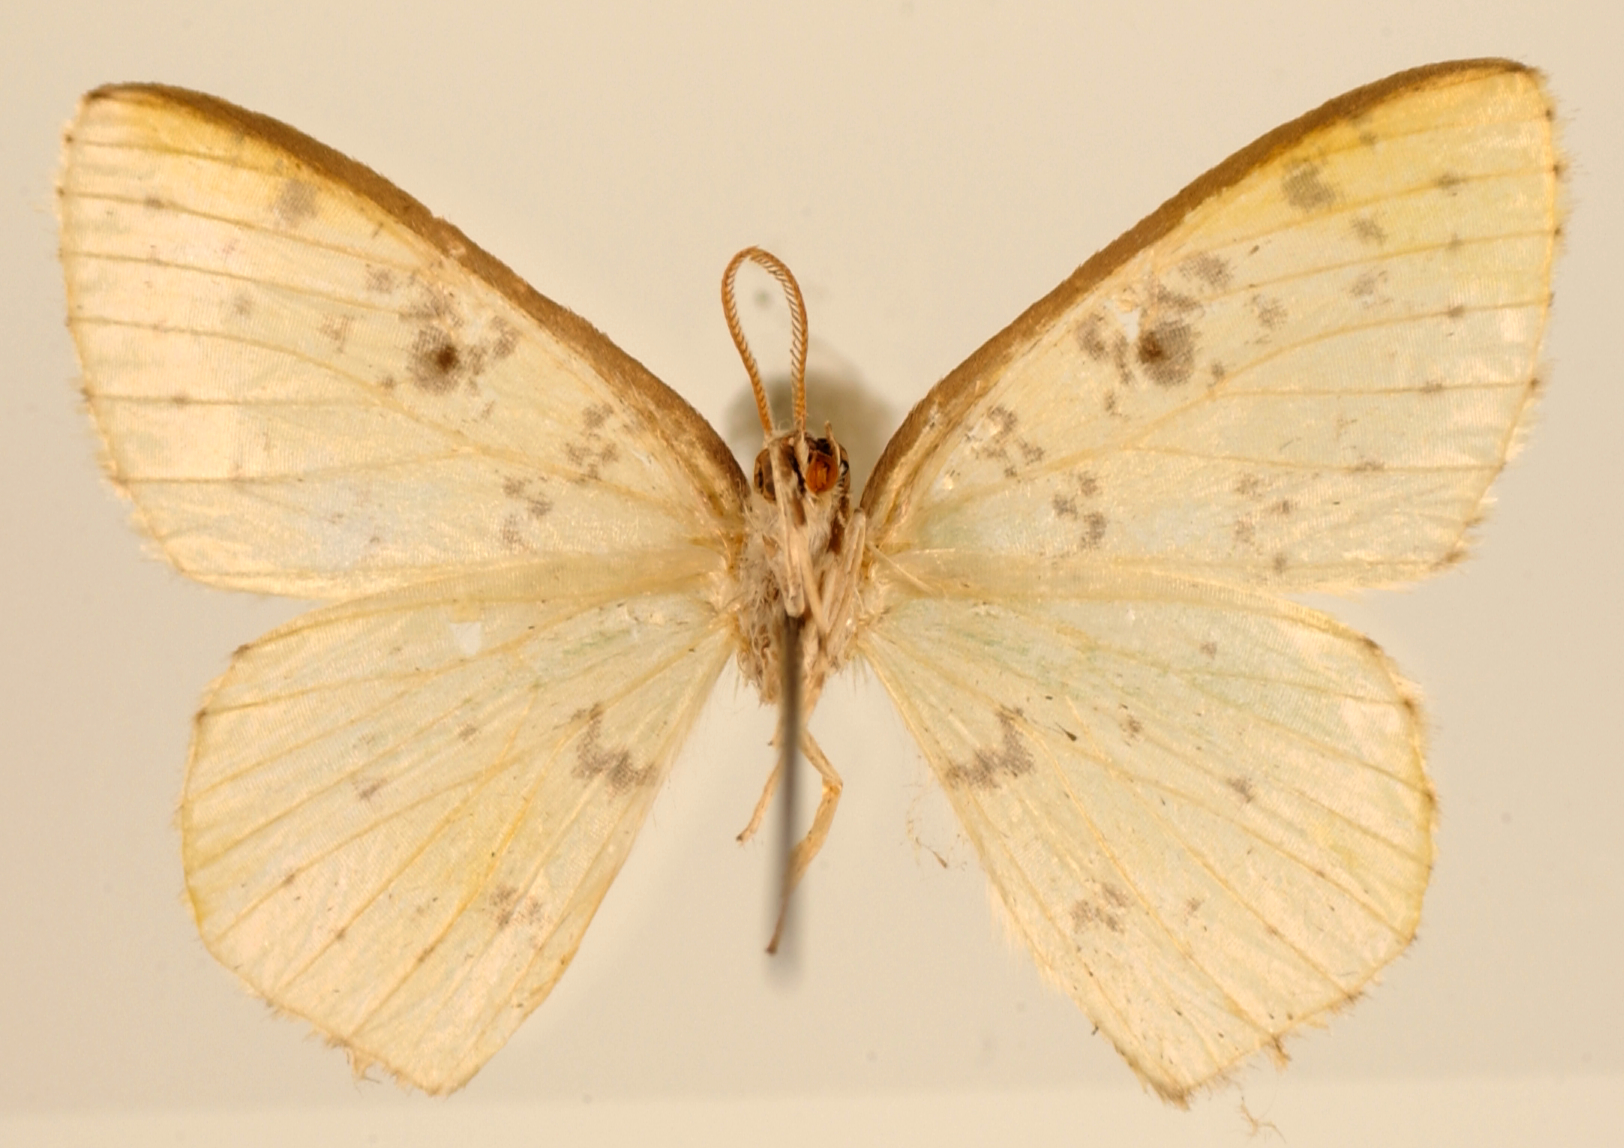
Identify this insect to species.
Blechroma tisstigmaria
